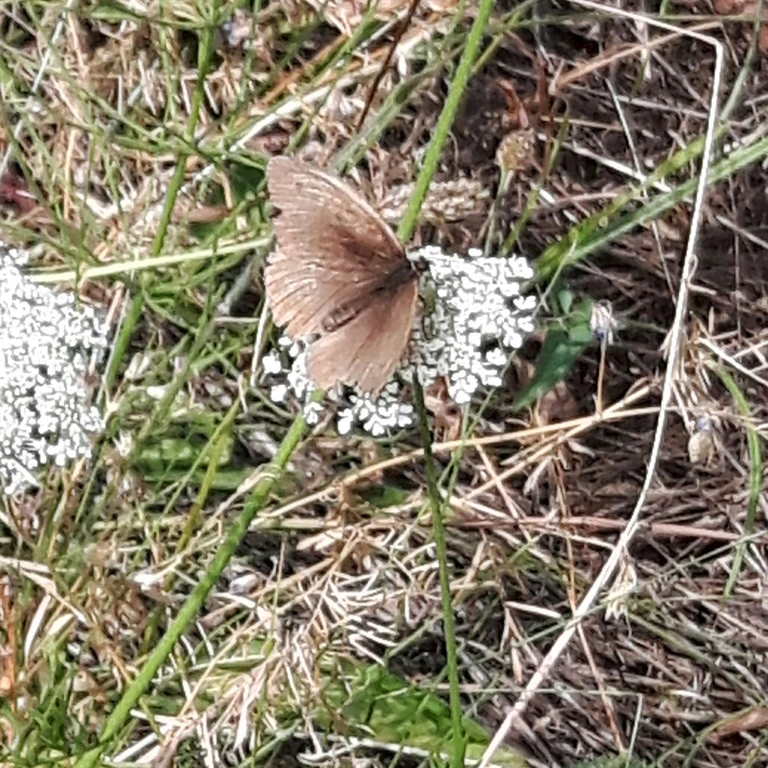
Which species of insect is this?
Maniola jurtina
